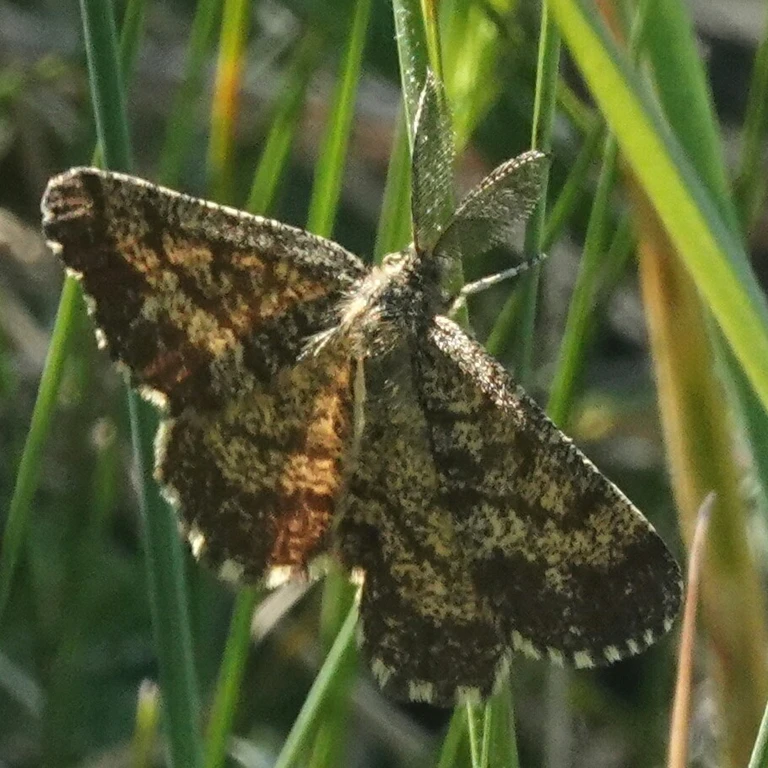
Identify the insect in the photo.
Ematurga atomaria
